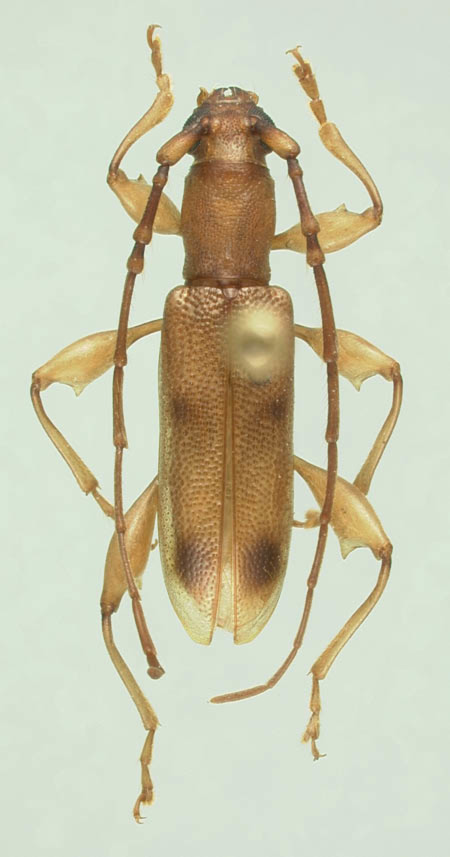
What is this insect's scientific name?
Plectromerus turnbowi
